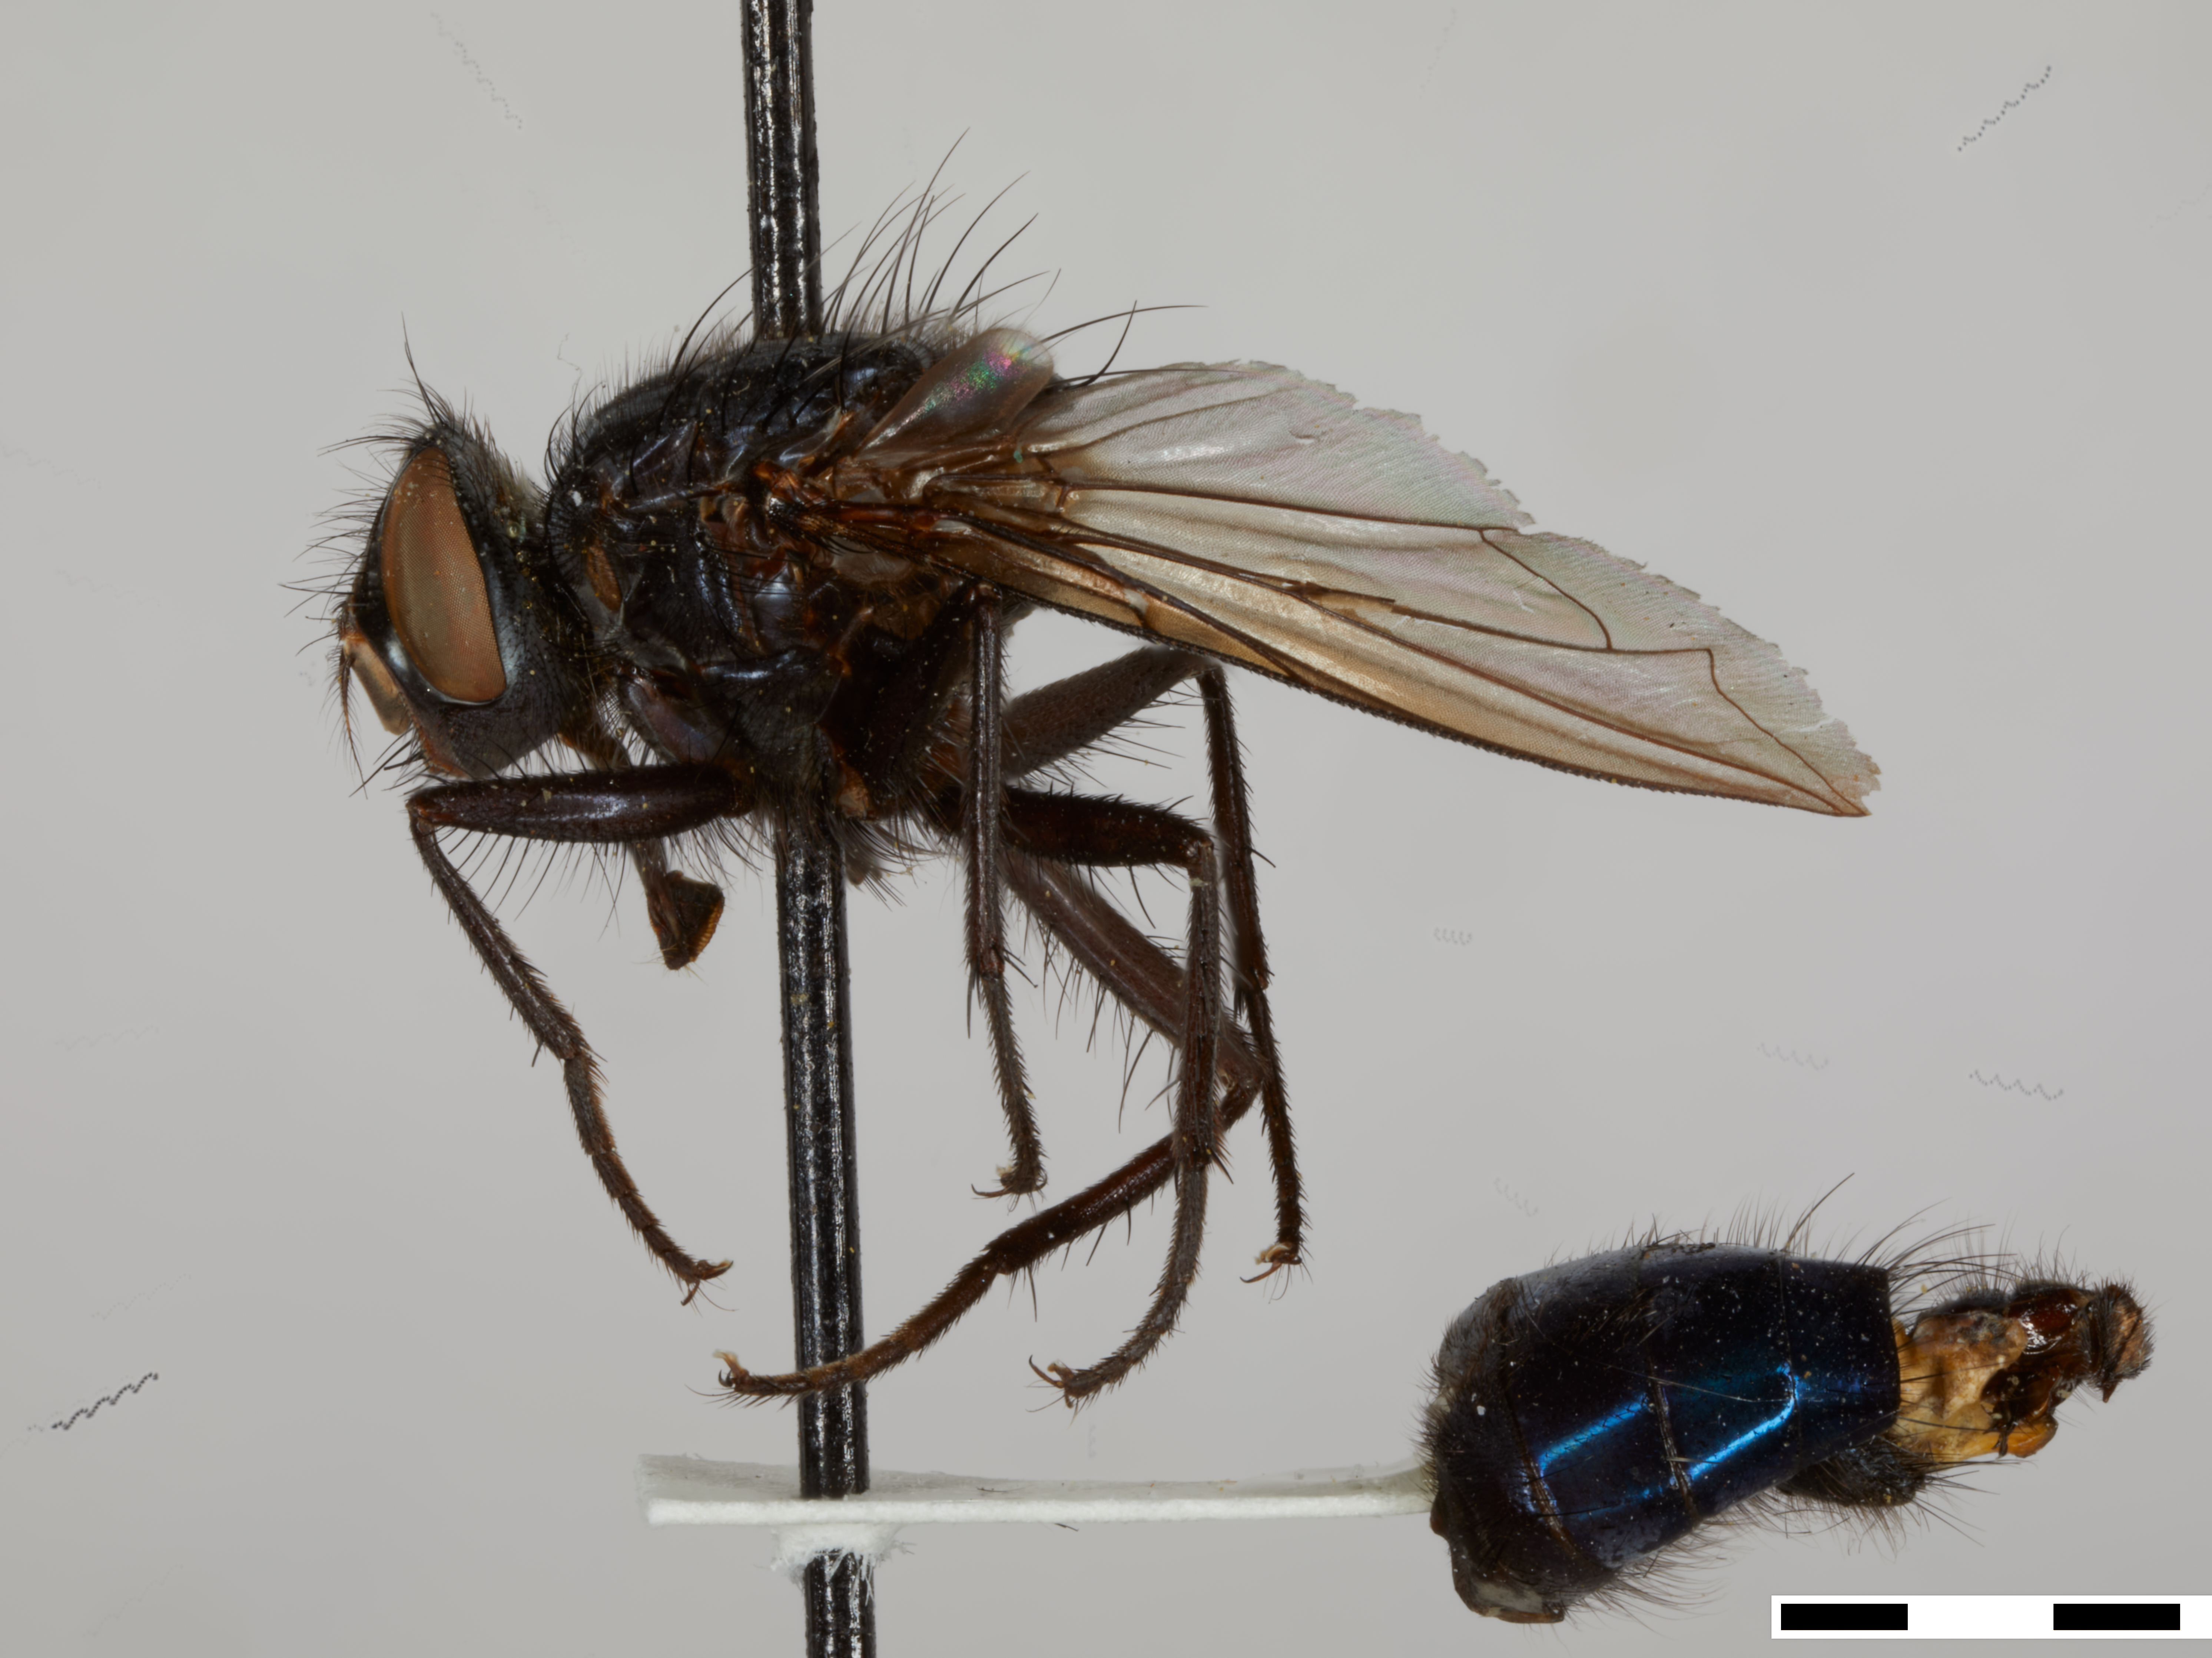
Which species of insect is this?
Steringomyia alaskensis (also Acronesia alaskensis)
